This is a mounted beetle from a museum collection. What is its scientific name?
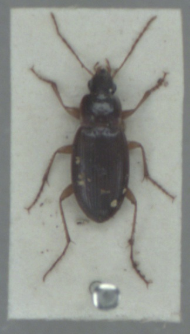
Calathus mollis
